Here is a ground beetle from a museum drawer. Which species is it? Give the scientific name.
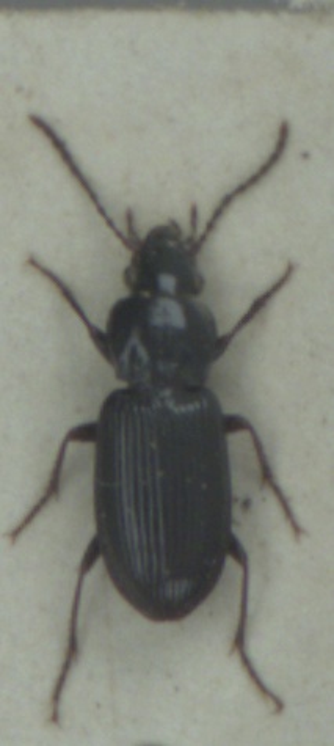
Pterostichus minor
